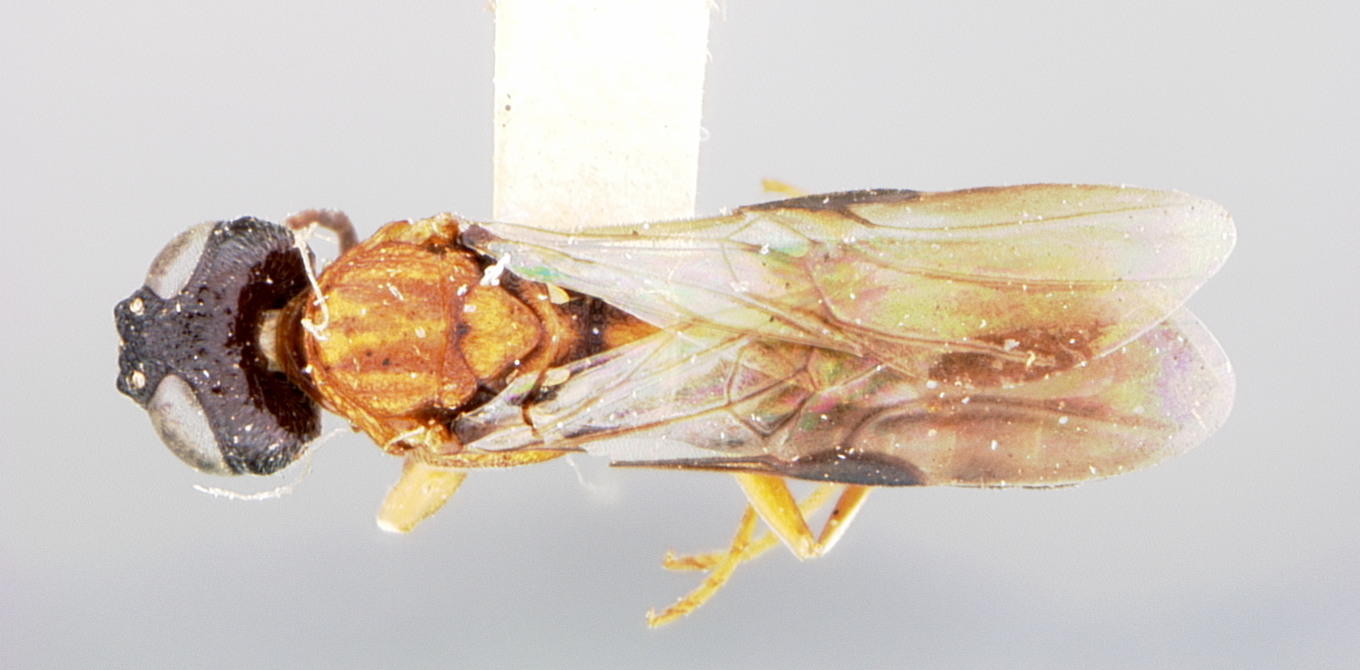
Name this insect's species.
Oryssus thoracicus
